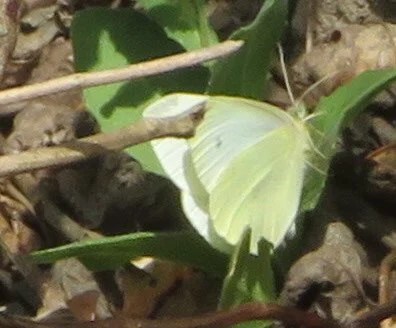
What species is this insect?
Pieris rapae
